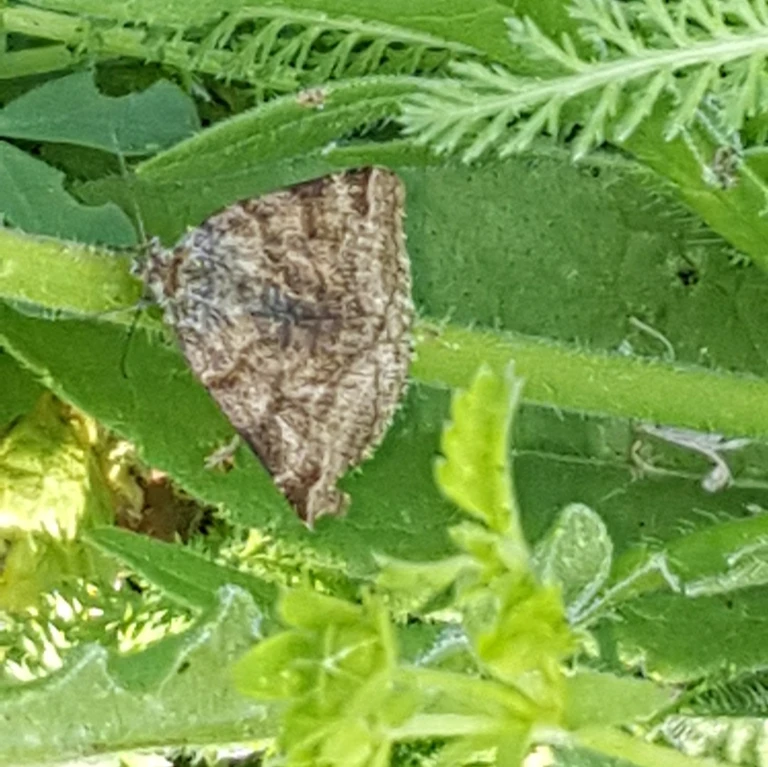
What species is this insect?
Euclidia glyphica
